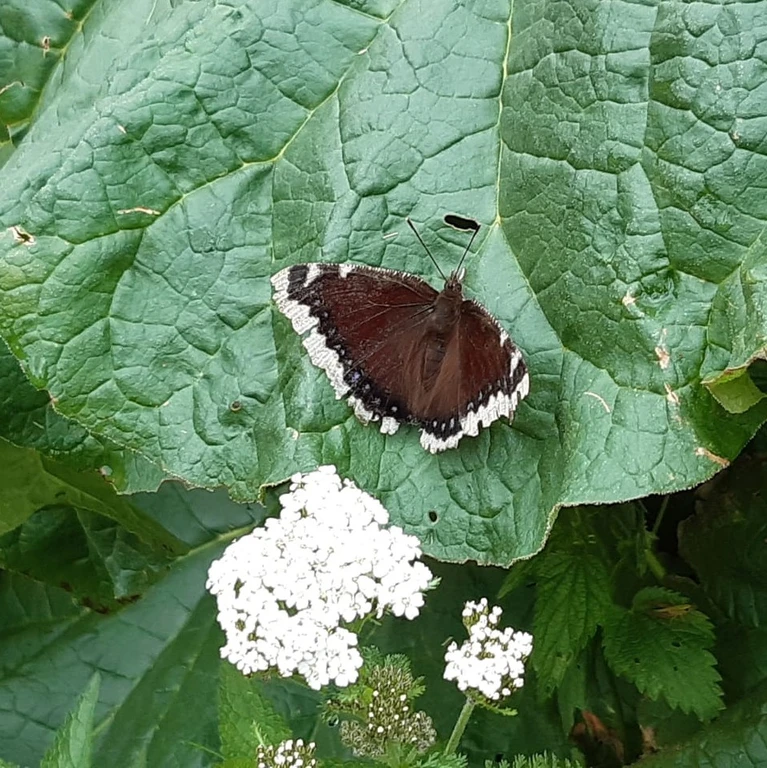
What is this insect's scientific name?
Nymphalis antiopa
